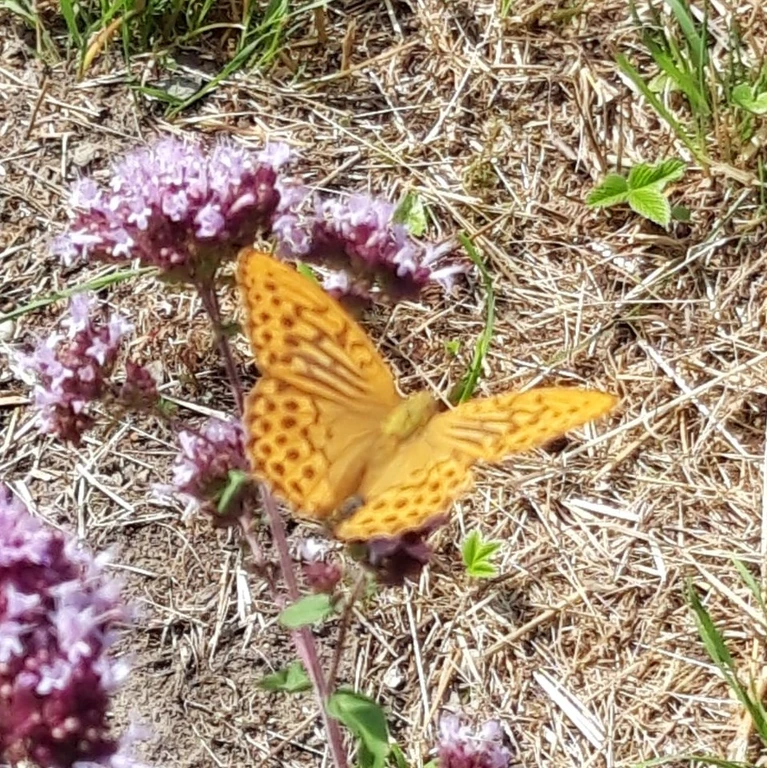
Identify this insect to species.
Argynnis paphia
